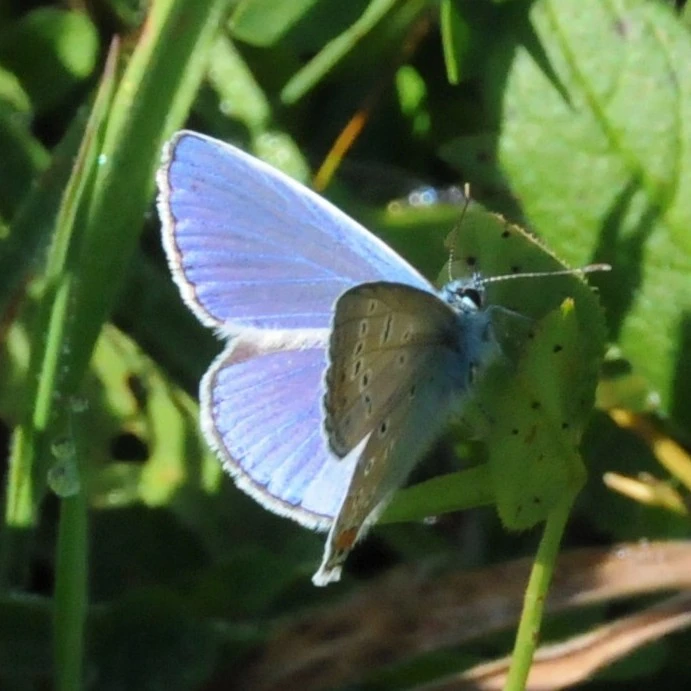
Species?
Polyommatus icarus
